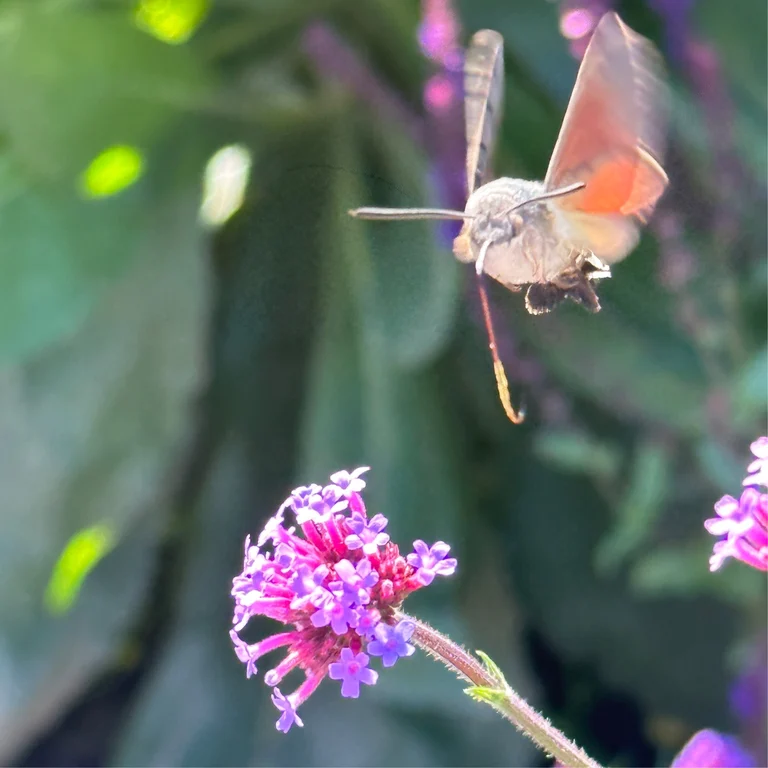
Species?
Macroglossum stellatarum
